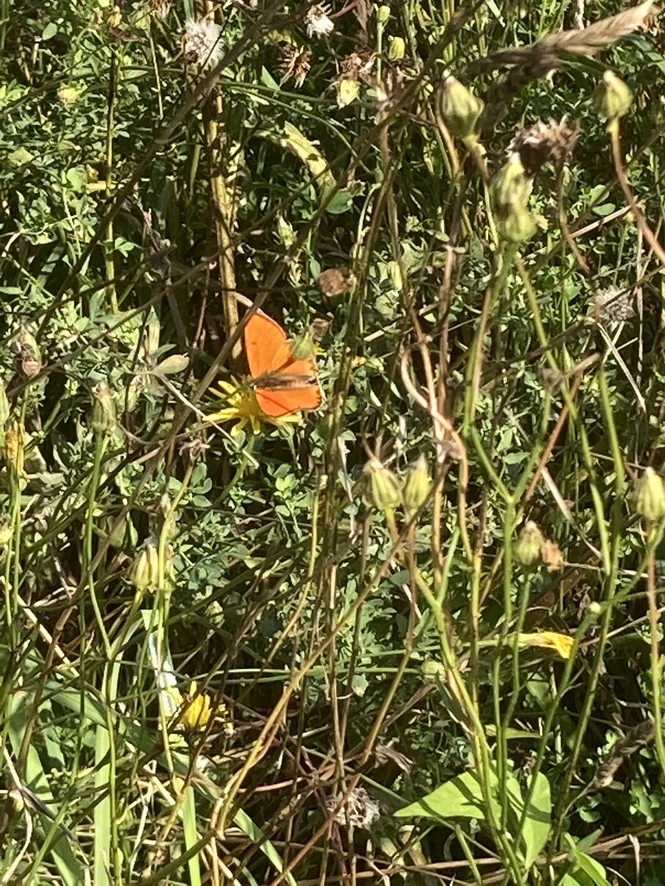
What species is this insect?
Lycaena dispar
